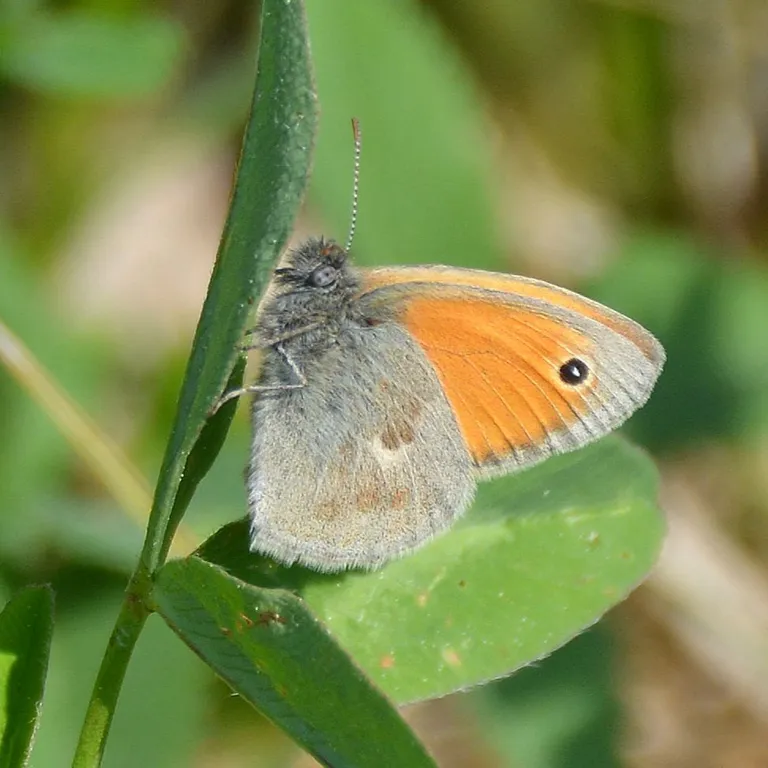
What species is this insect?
Coenonympha pamphilus
